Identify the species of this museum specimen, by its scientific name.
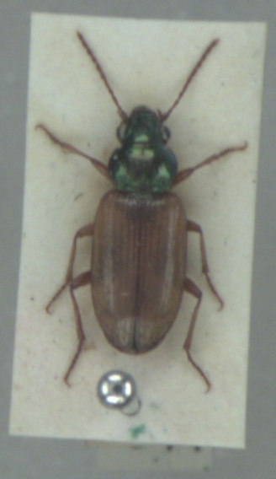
Pogonus luridipennis
